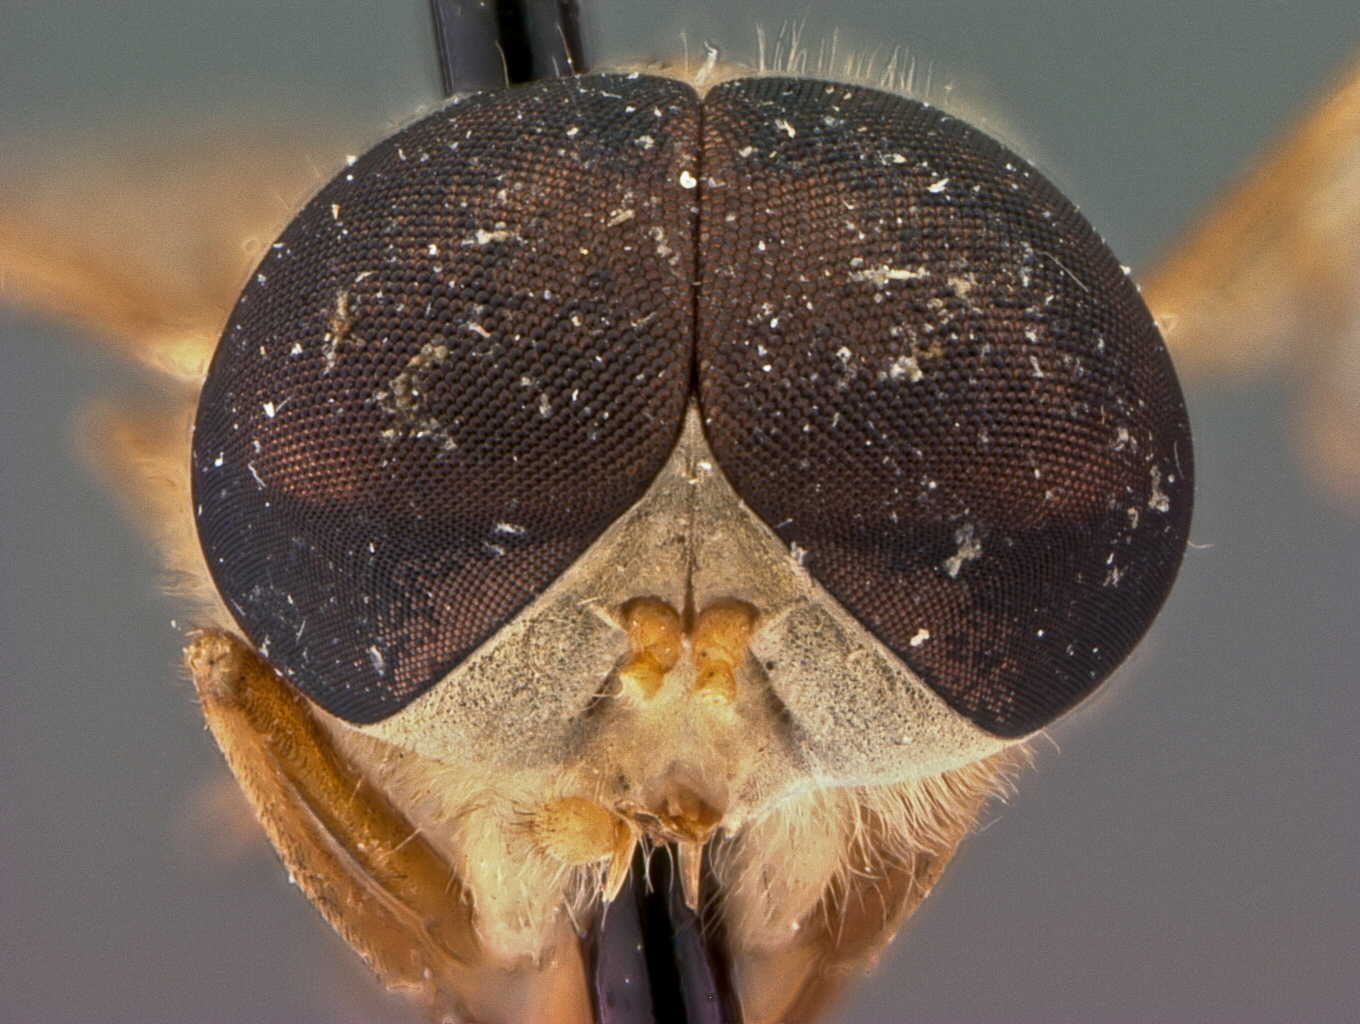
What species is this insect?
Tabanus gilvellus
